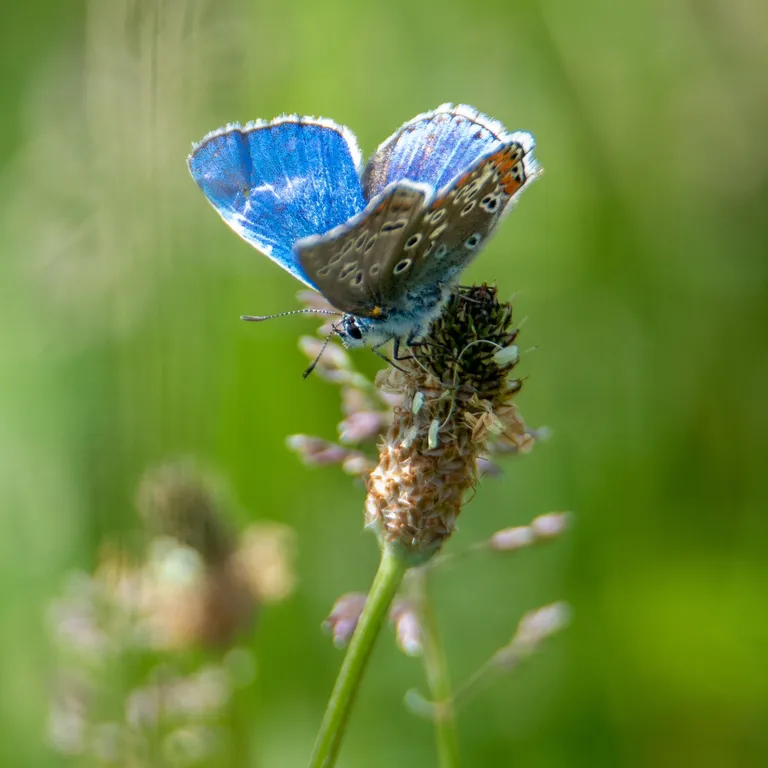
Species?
Lysandra bellargus
